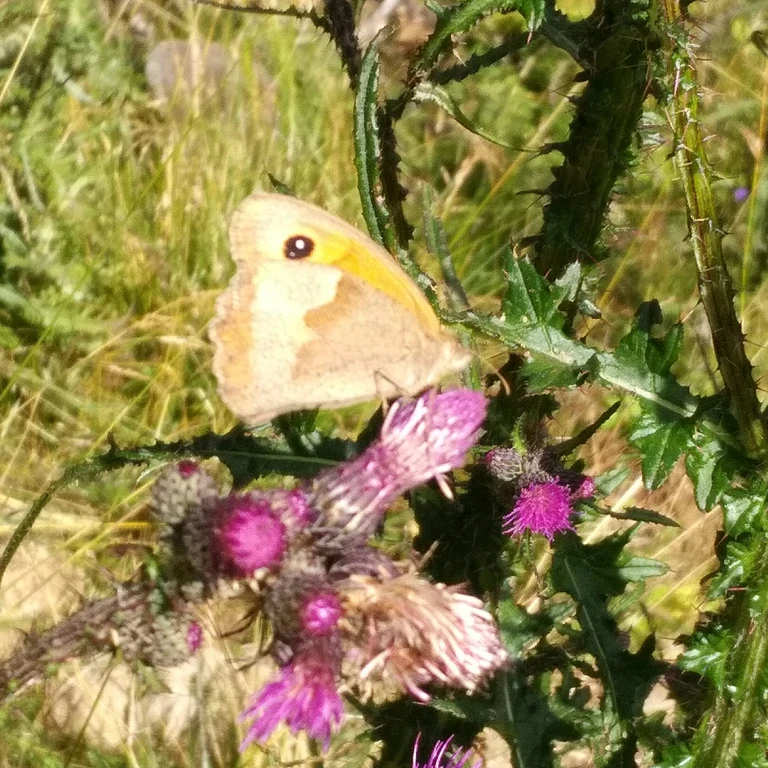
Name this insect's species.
Maniola jurtina
